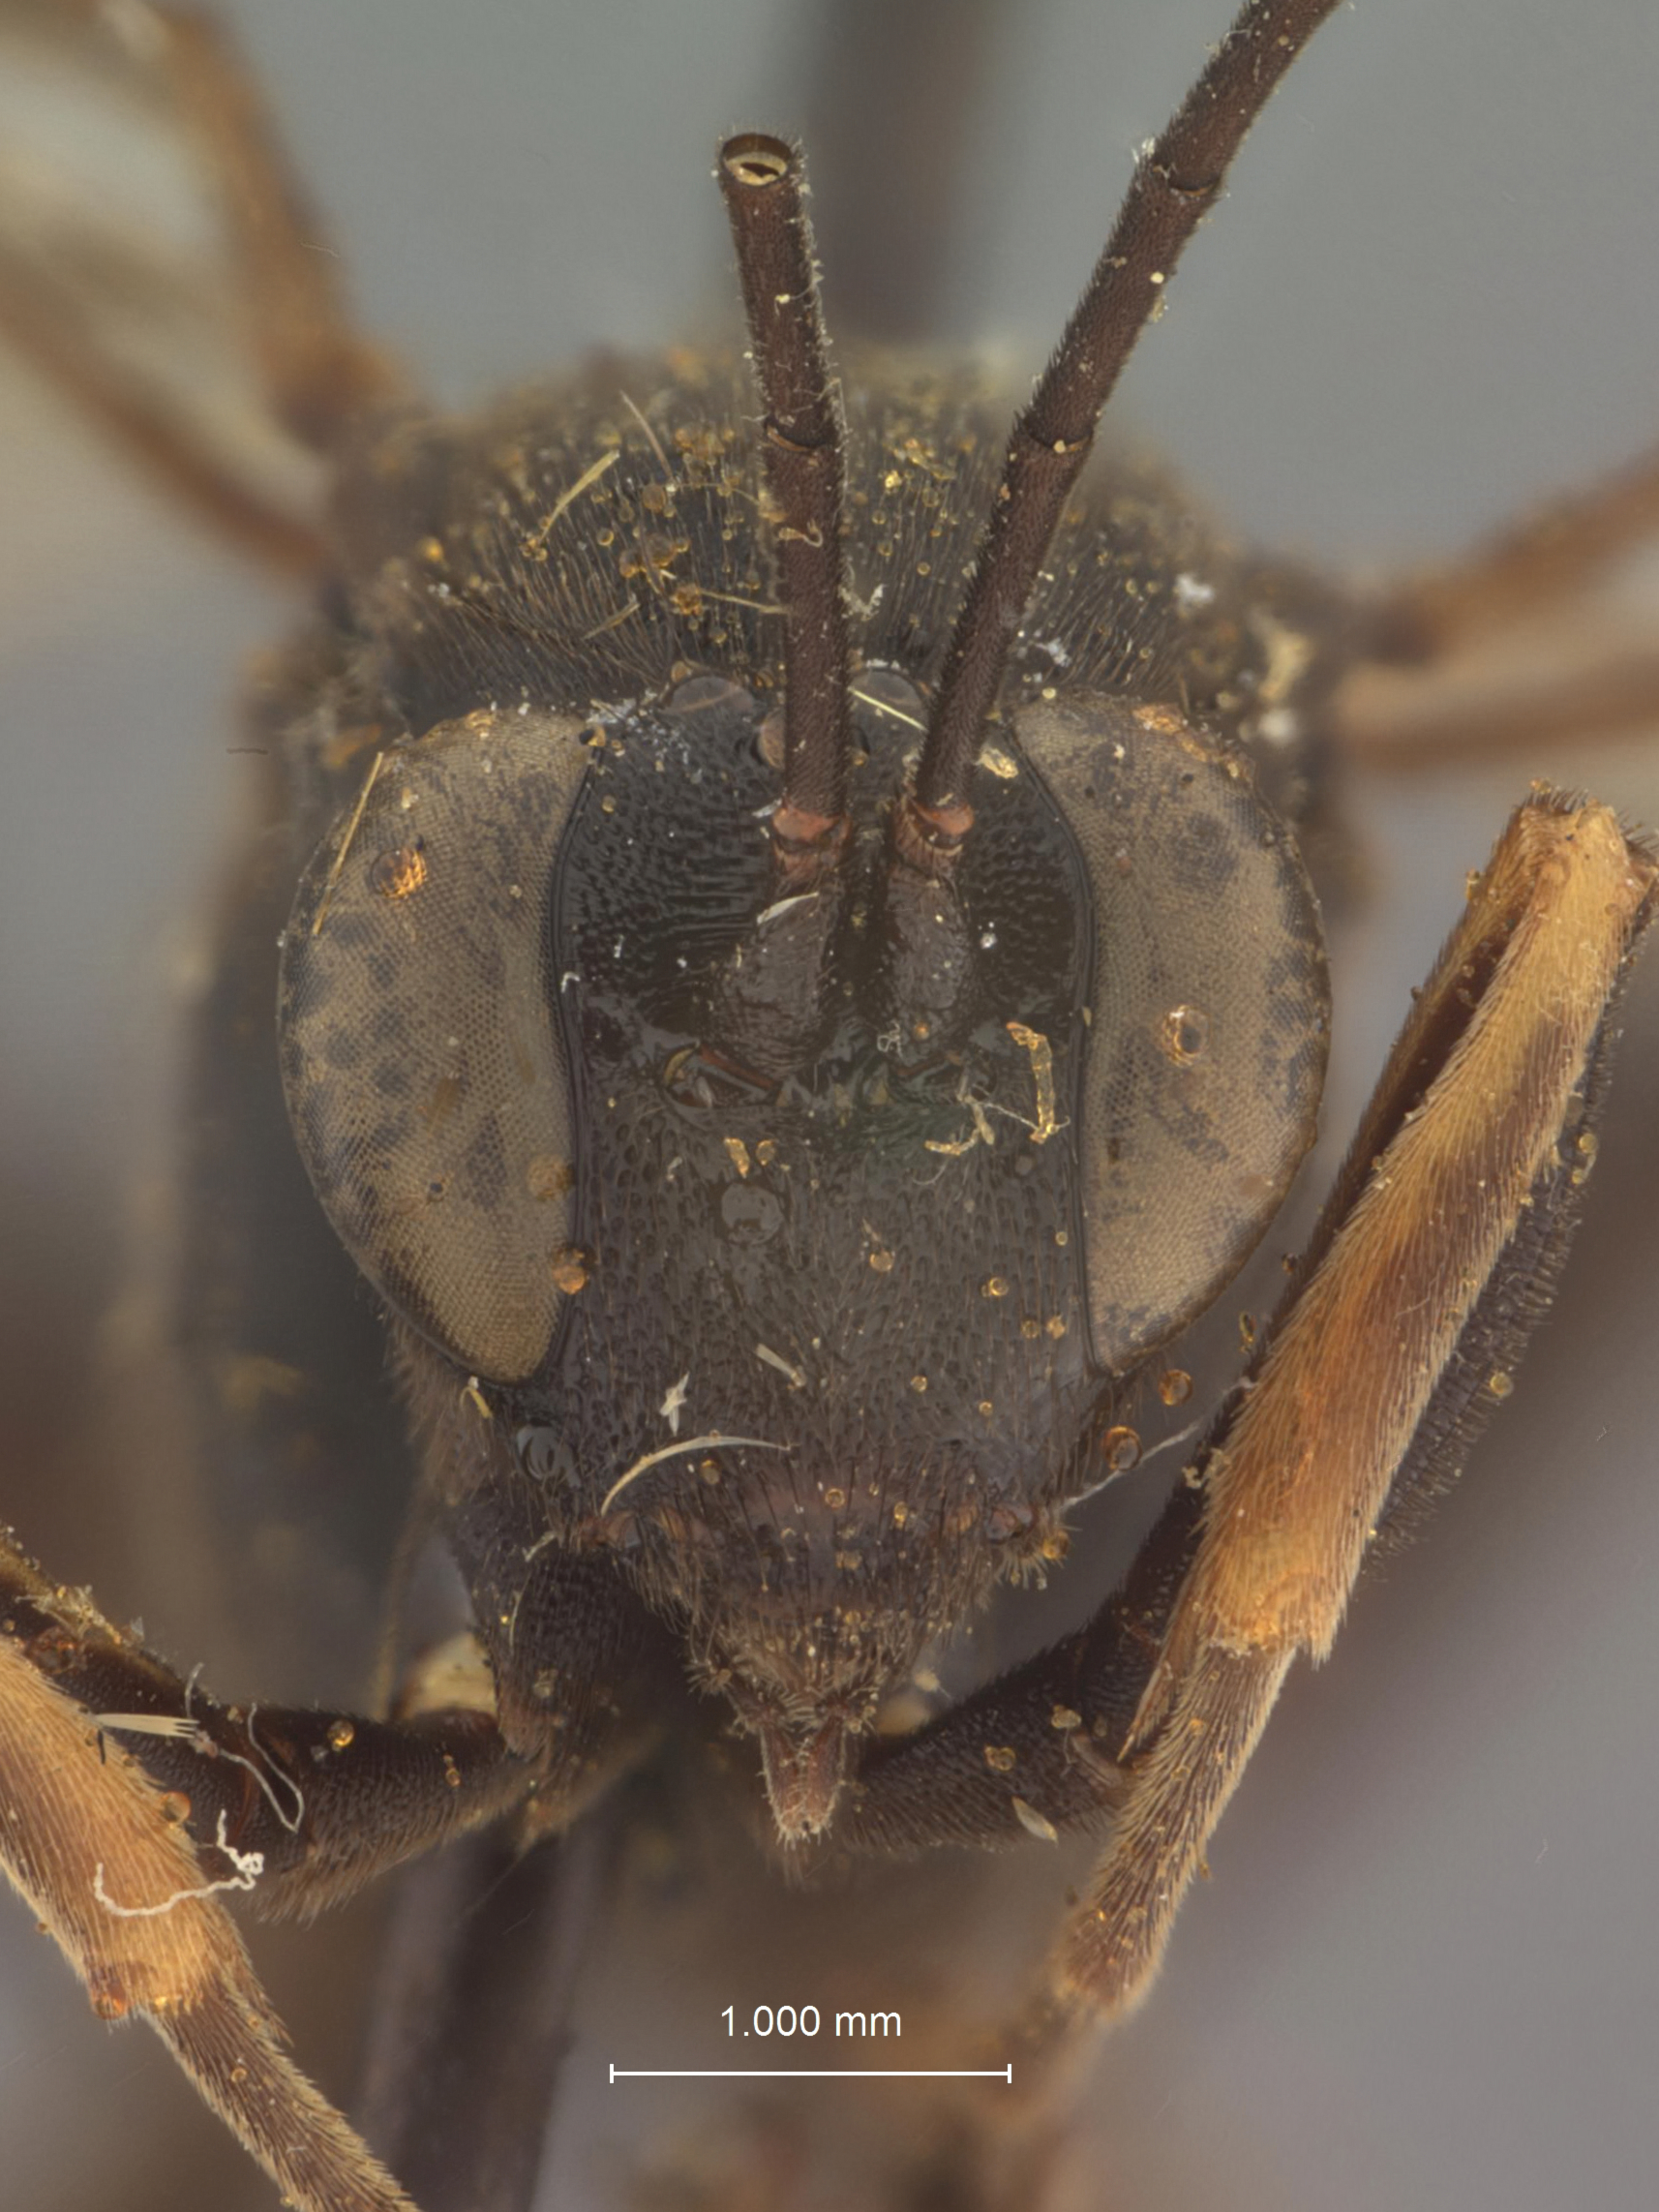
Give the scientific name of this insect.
Pimpla parnarae
